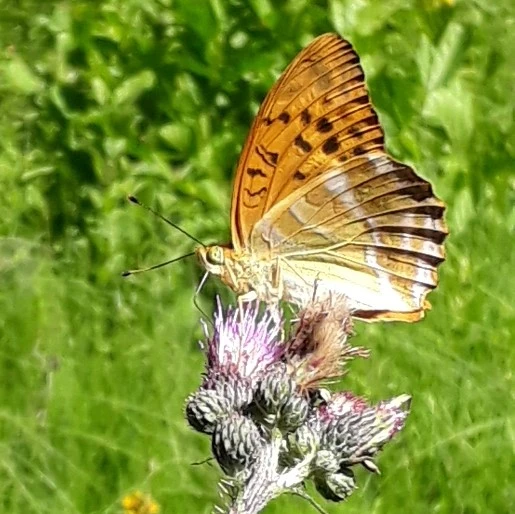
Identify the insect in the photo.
Argynnis paphia
